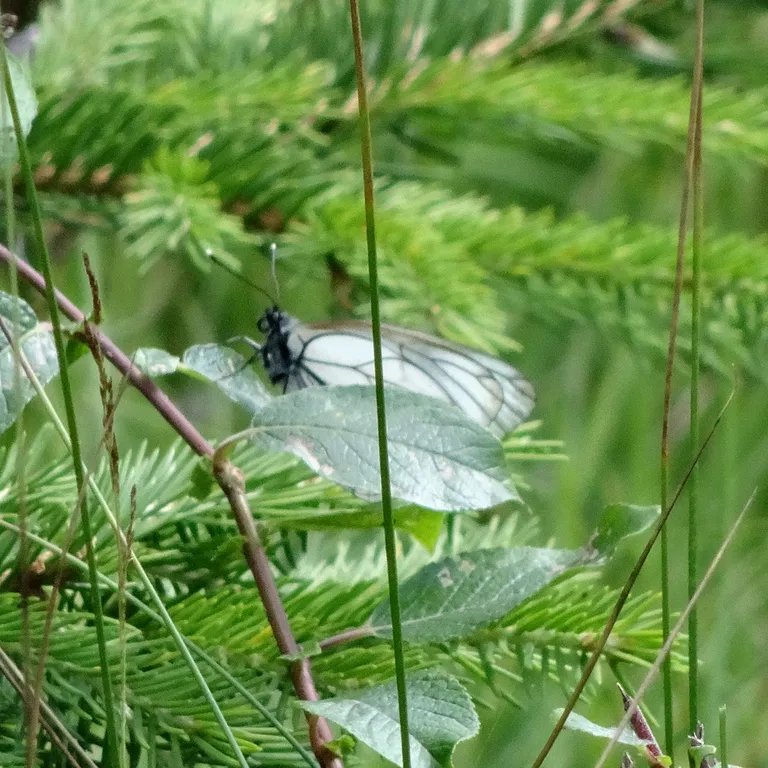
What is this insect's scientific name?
Aporia crataegi
